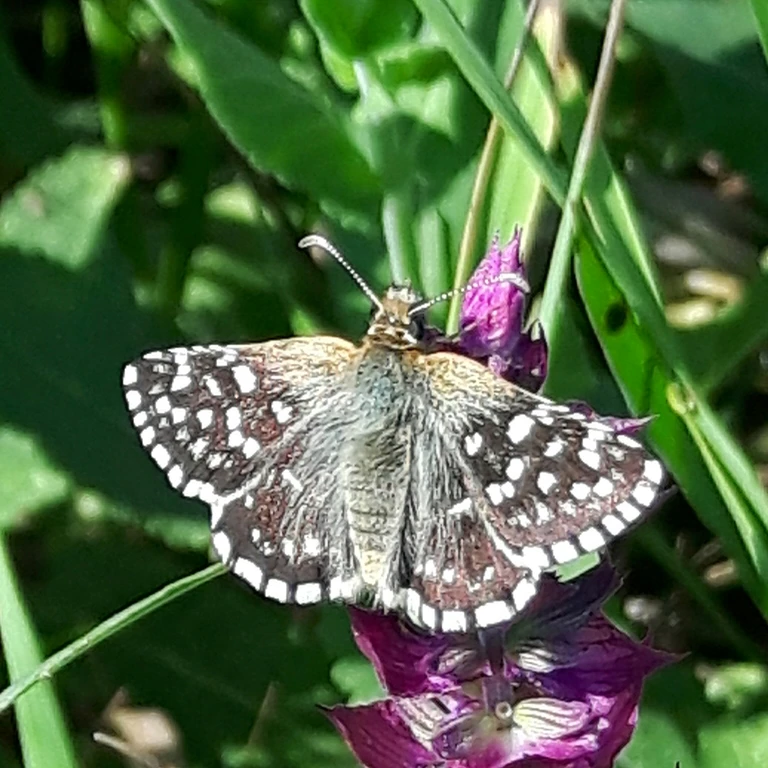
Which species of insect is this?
Pyrgus malvae
